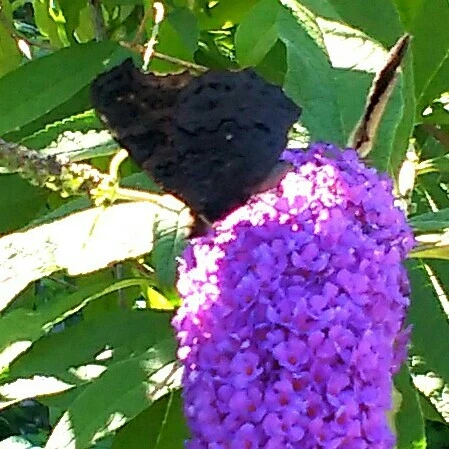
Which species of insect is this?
Aglais io
